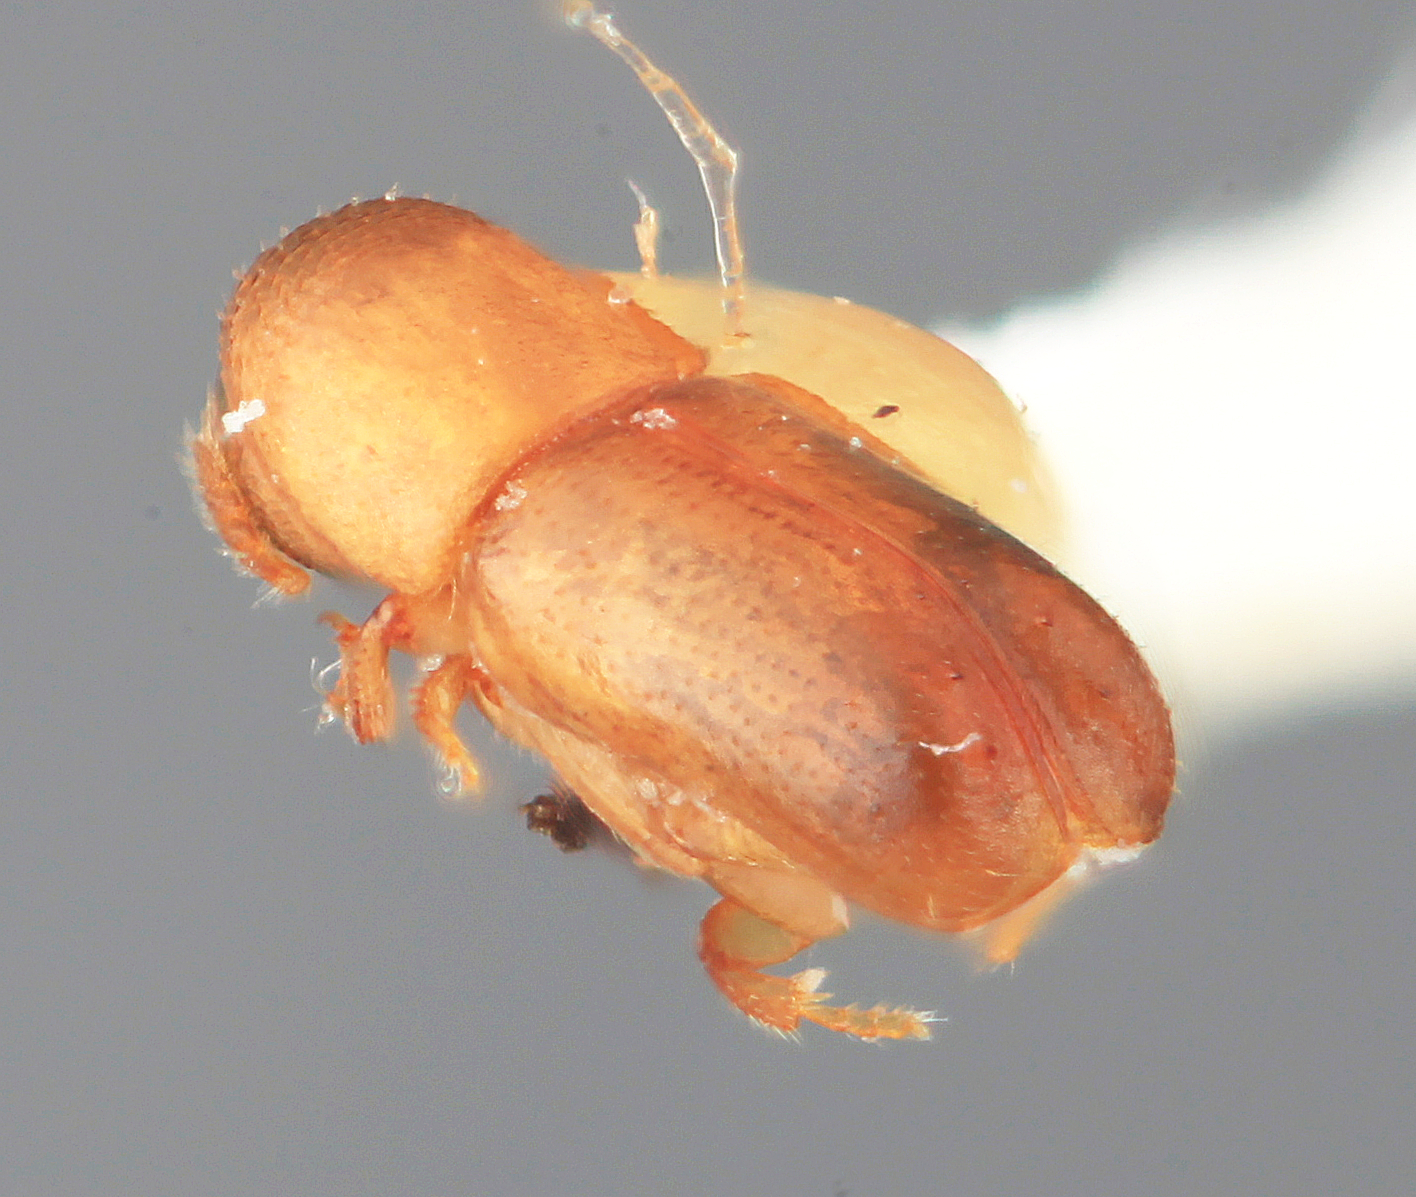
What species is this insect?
Microcorthylus demissus
